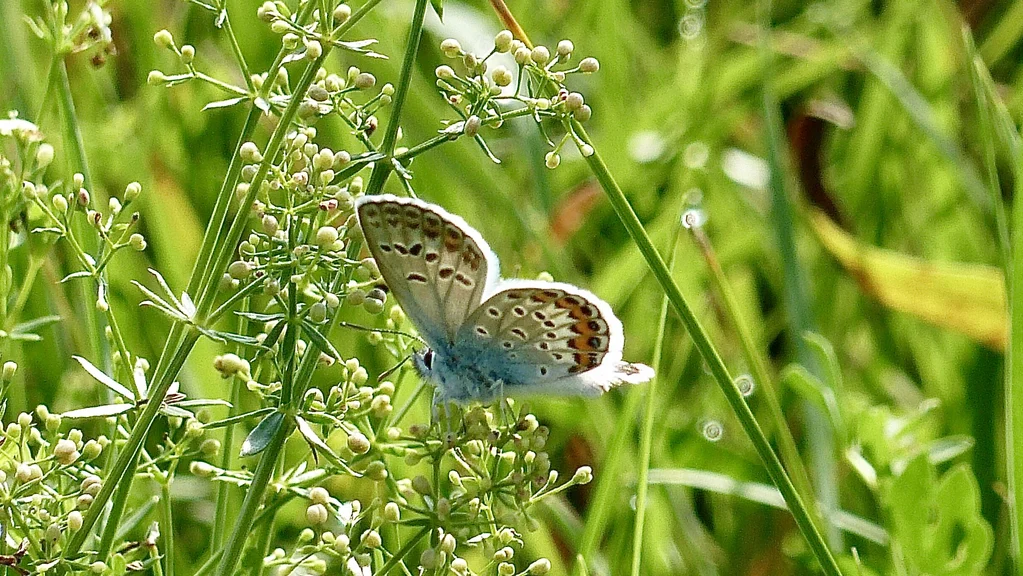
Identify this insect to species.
Plebejus argus
